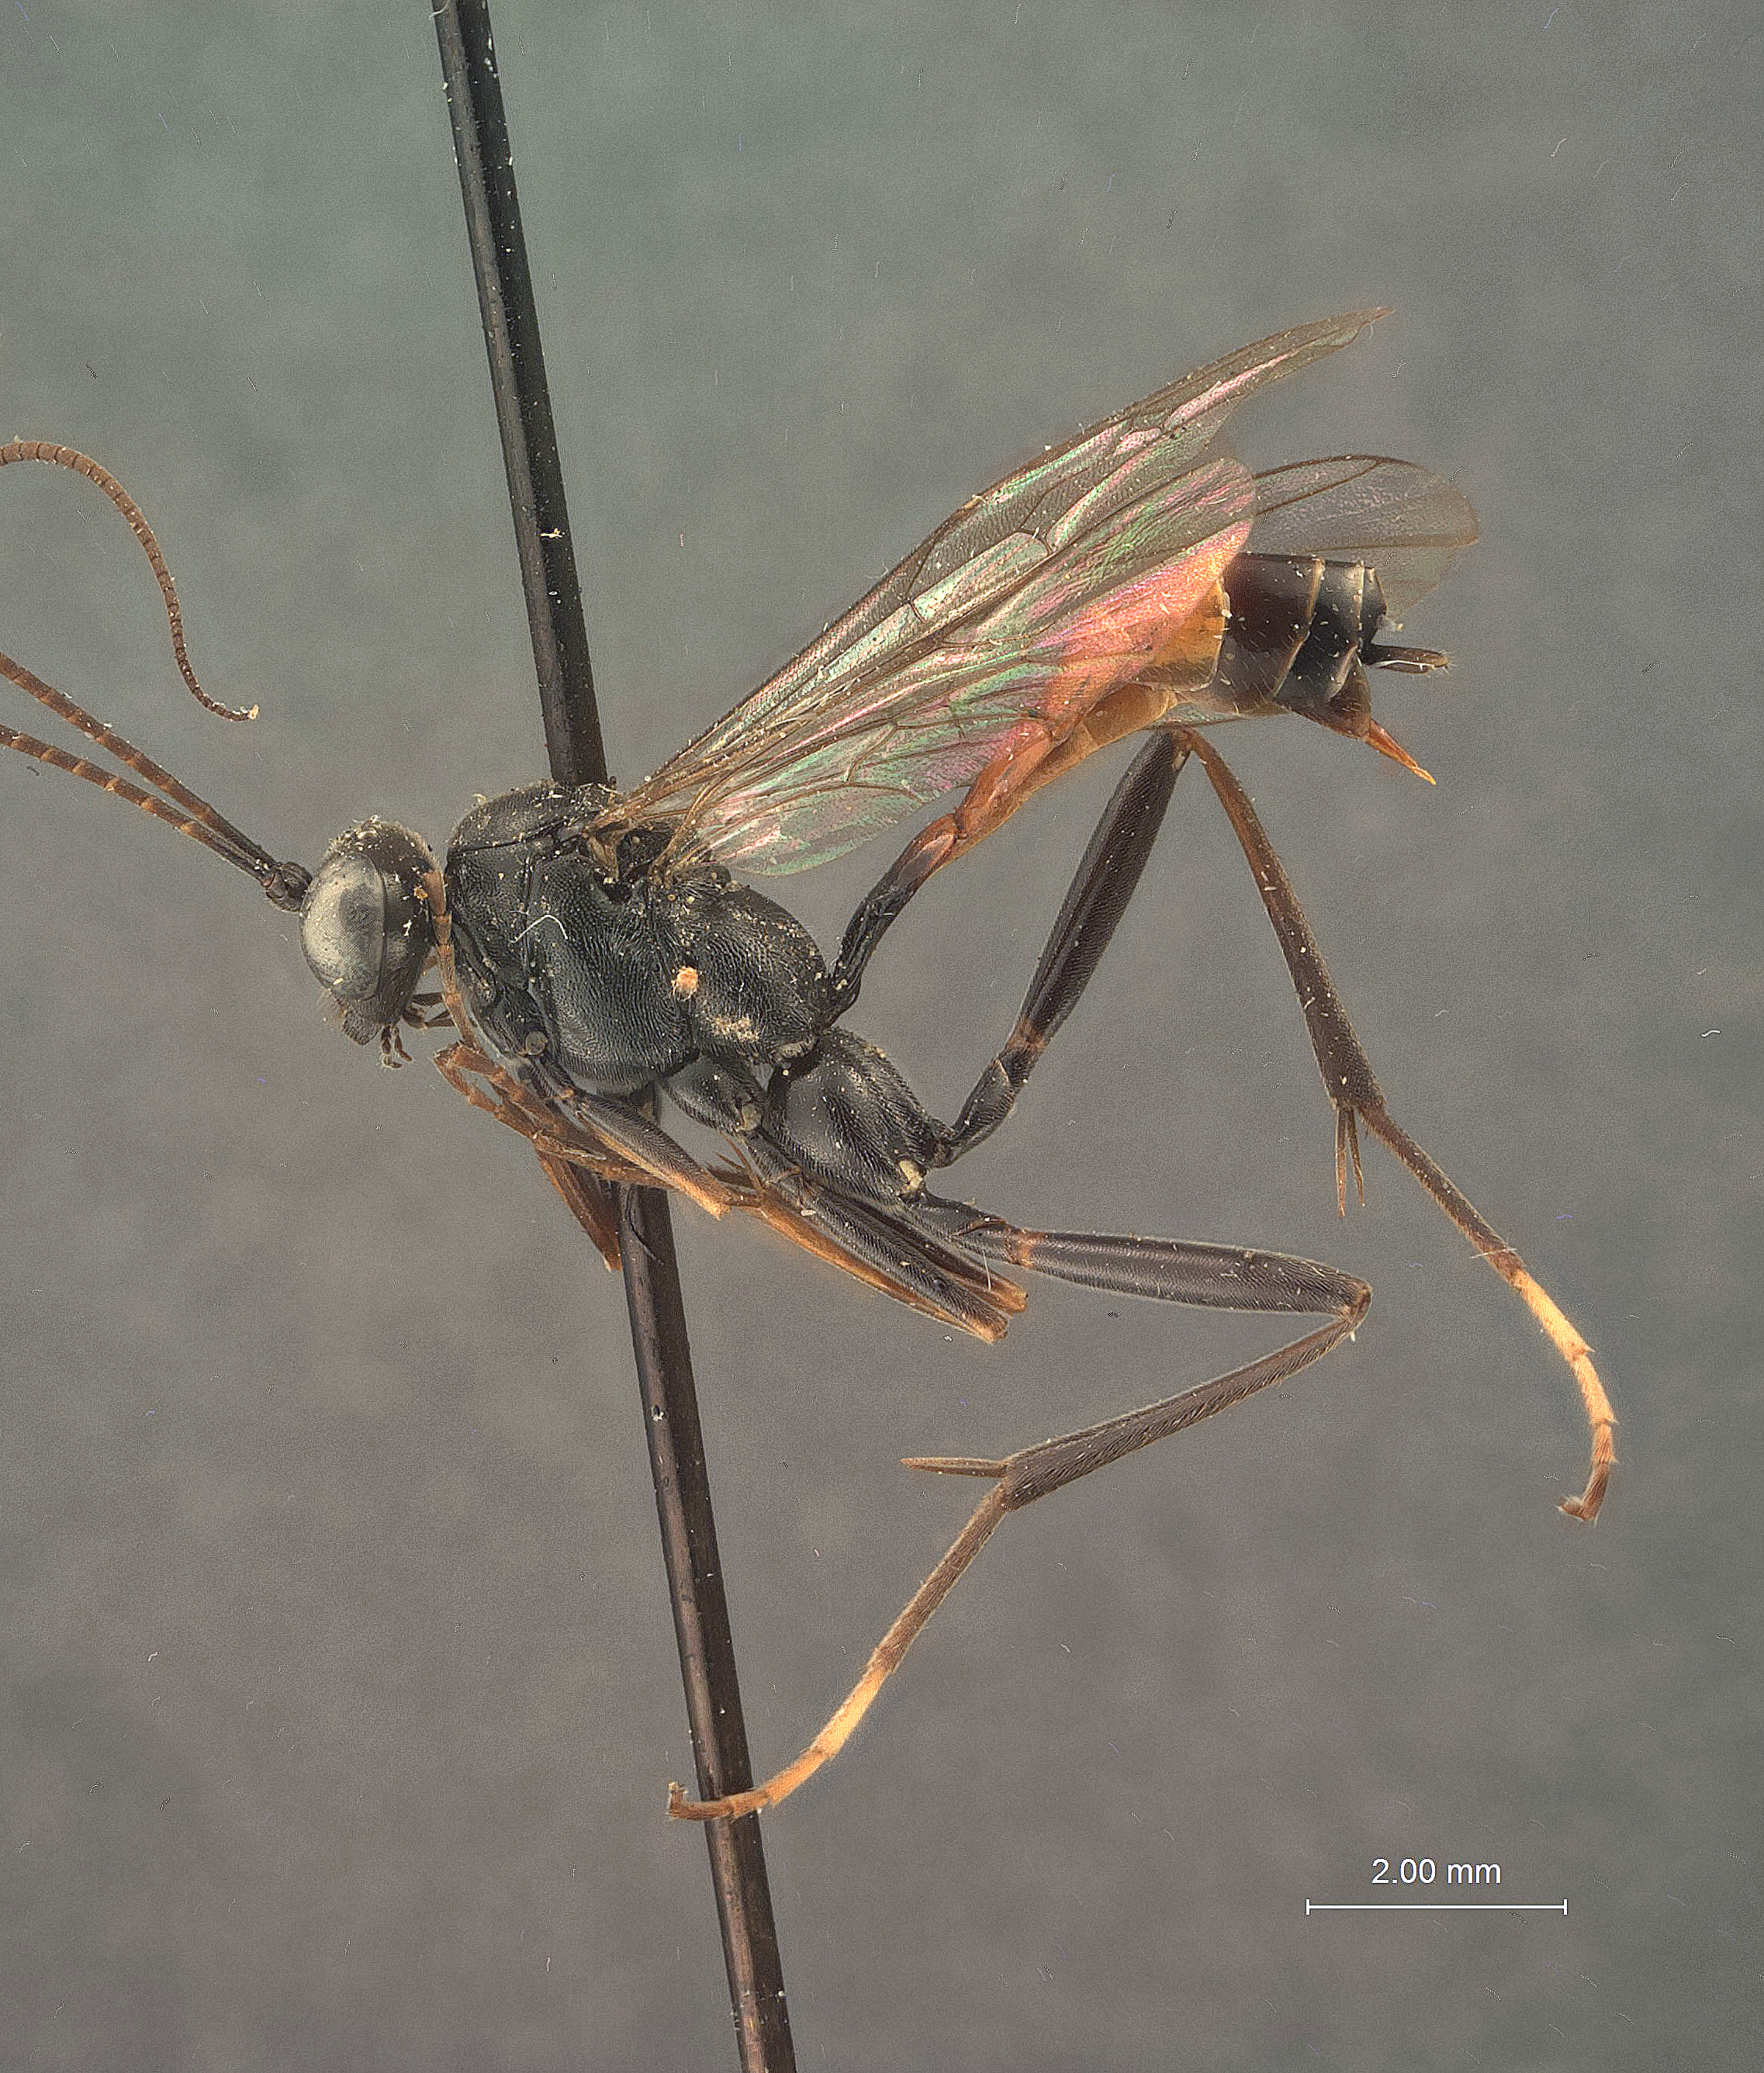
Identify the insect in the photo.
Exetastes rufobalteatus
